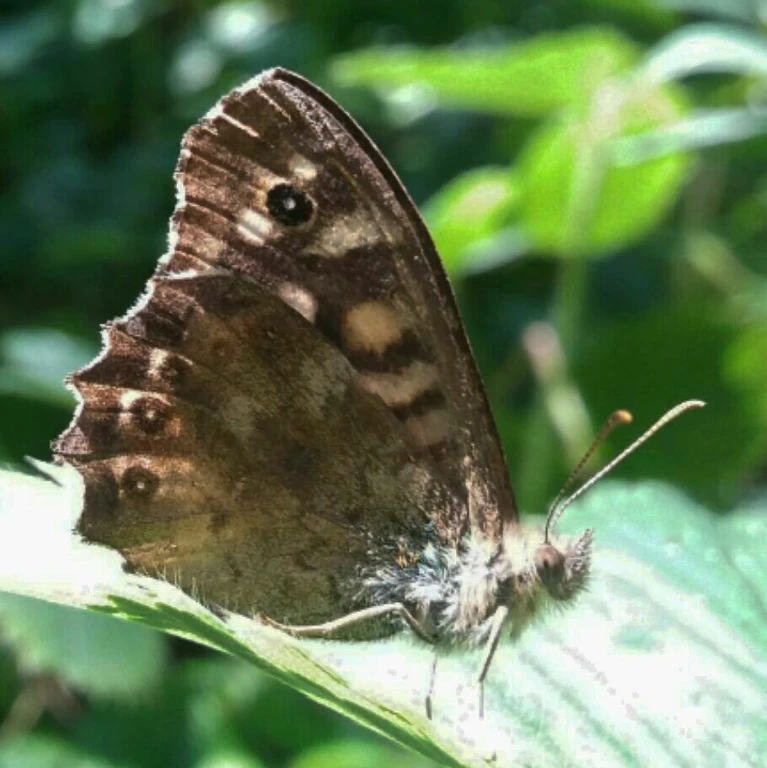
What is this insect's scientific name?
Pararge aegeria
